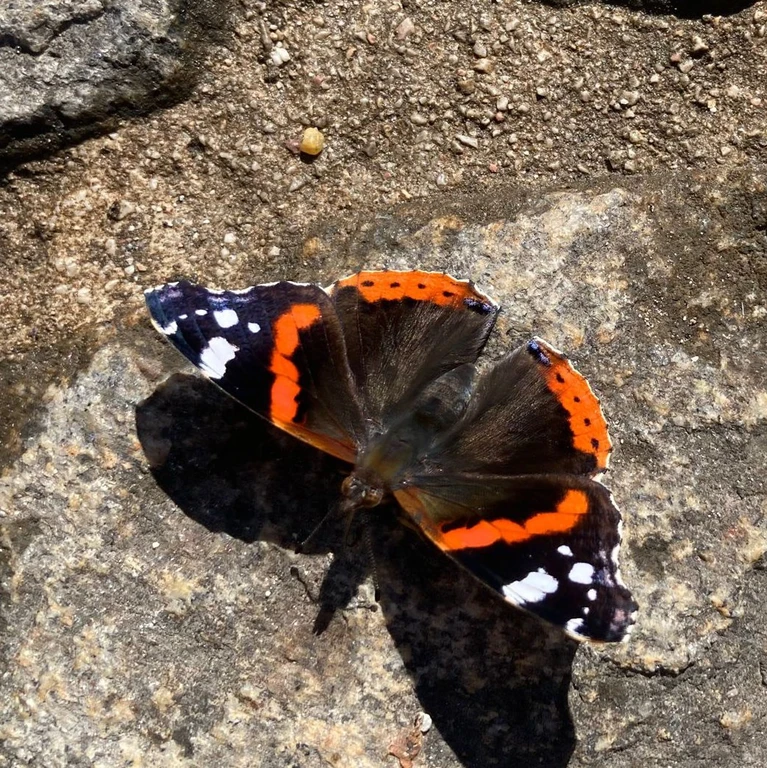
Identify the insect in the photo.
Vanessa atalanta
